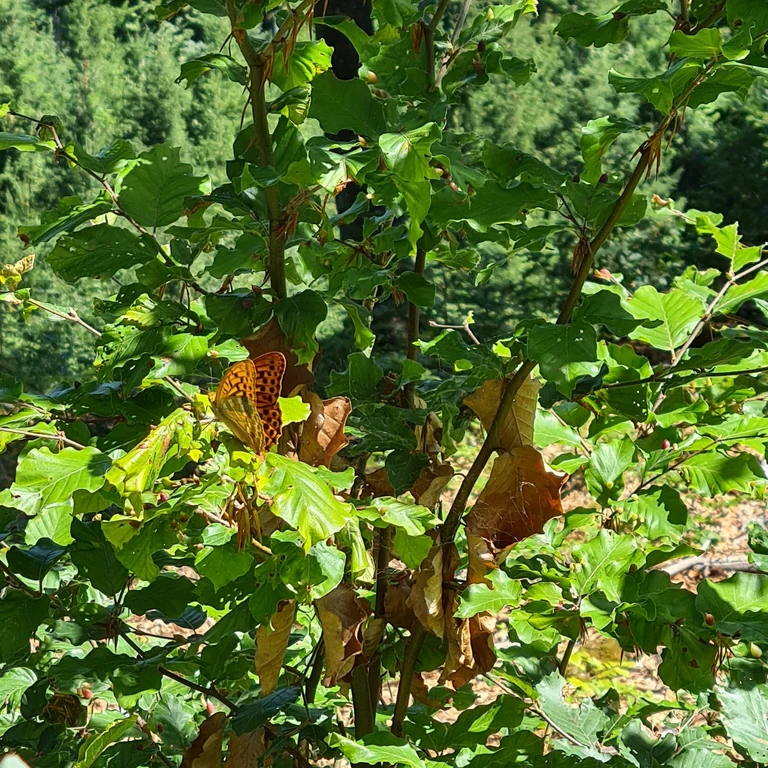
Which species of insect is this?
Argynnis paphia
